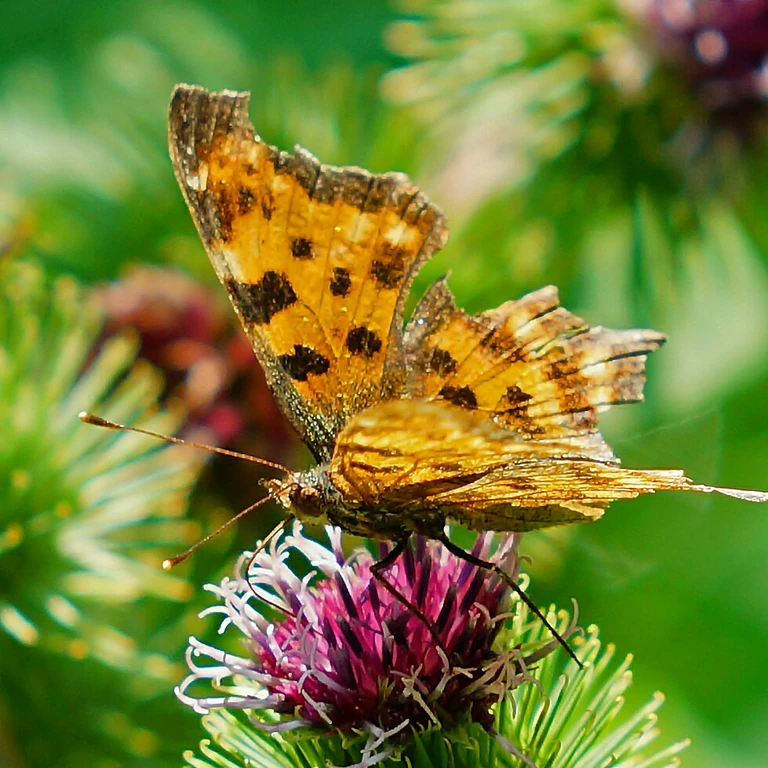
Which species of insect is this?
Polygonia c-album
